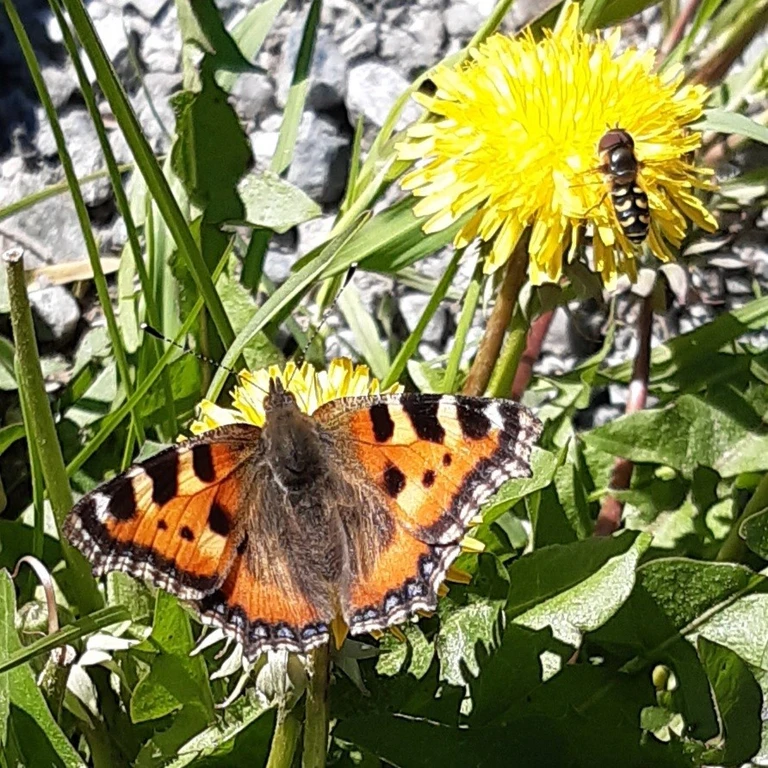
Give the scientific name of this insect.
Aglais urticae
